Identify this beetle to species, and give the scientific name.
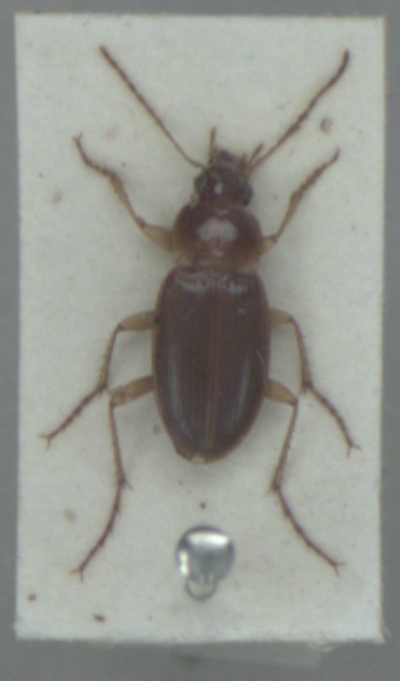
Calathus mollis
